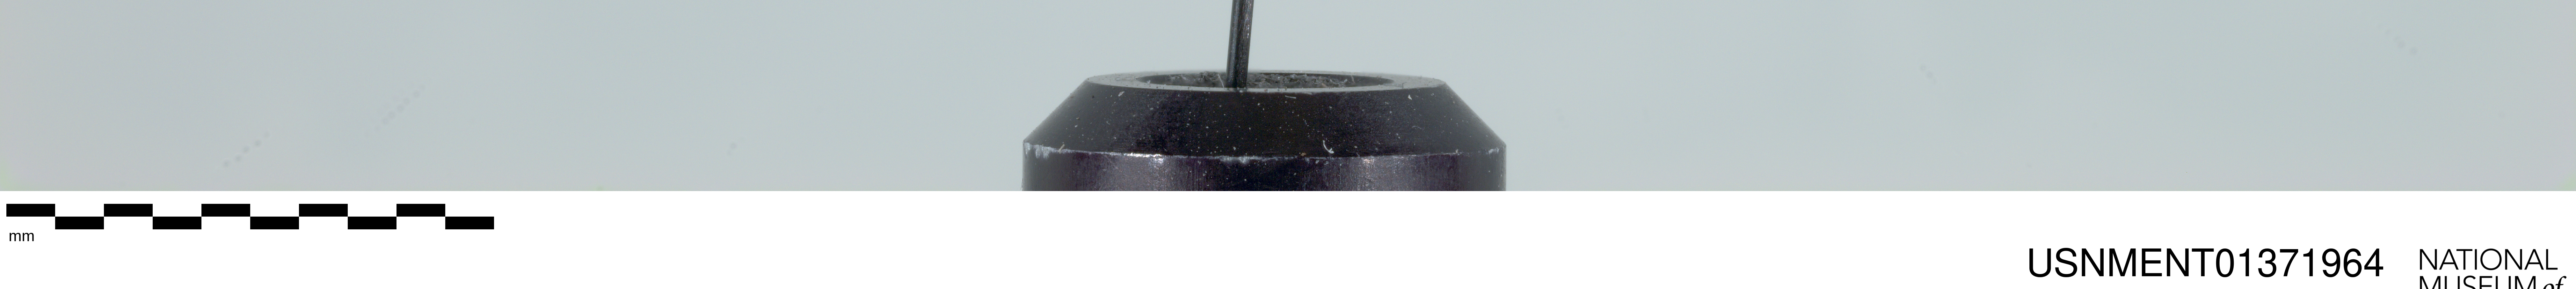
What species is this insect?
Neorhynchocephalus volaticus
